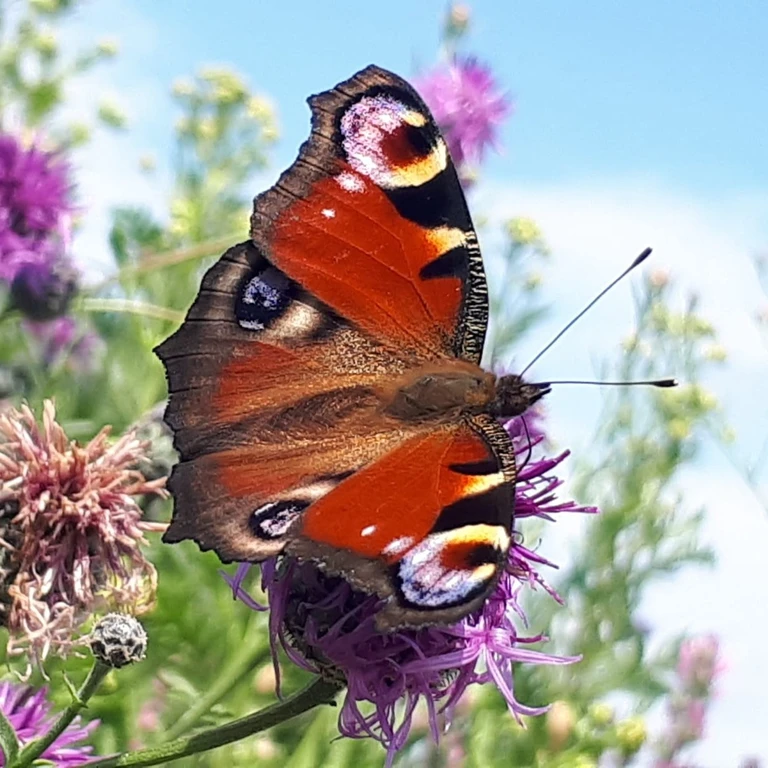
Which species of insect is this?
Aglais io
